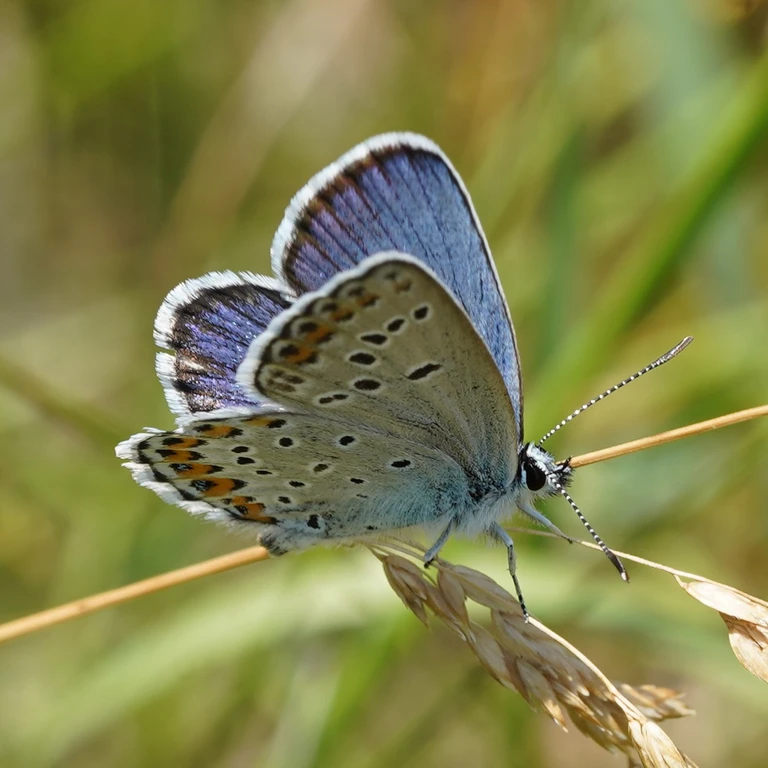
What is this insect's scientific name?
Plebejus argyrognomon
